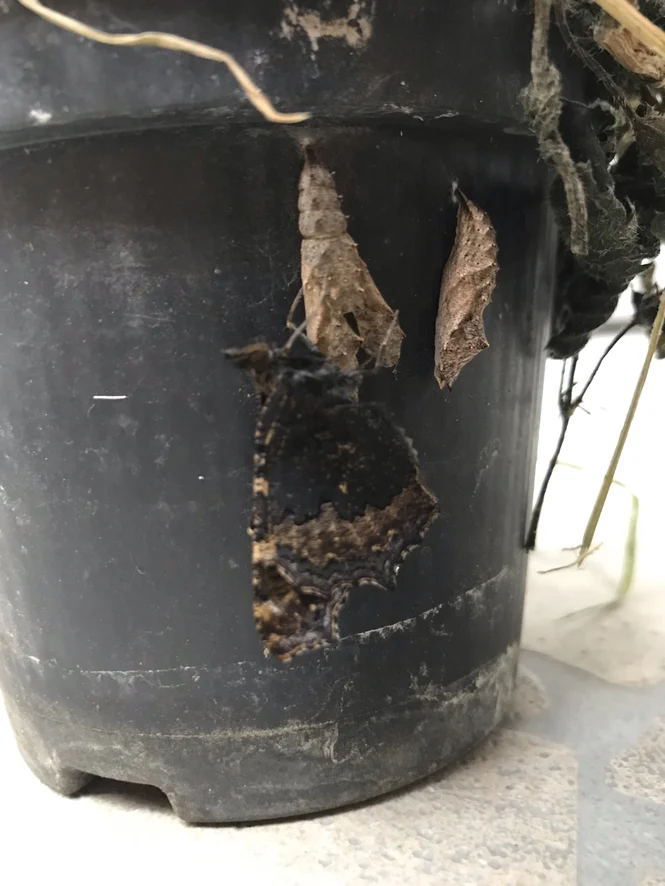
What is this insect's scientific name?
Aglais urticae
